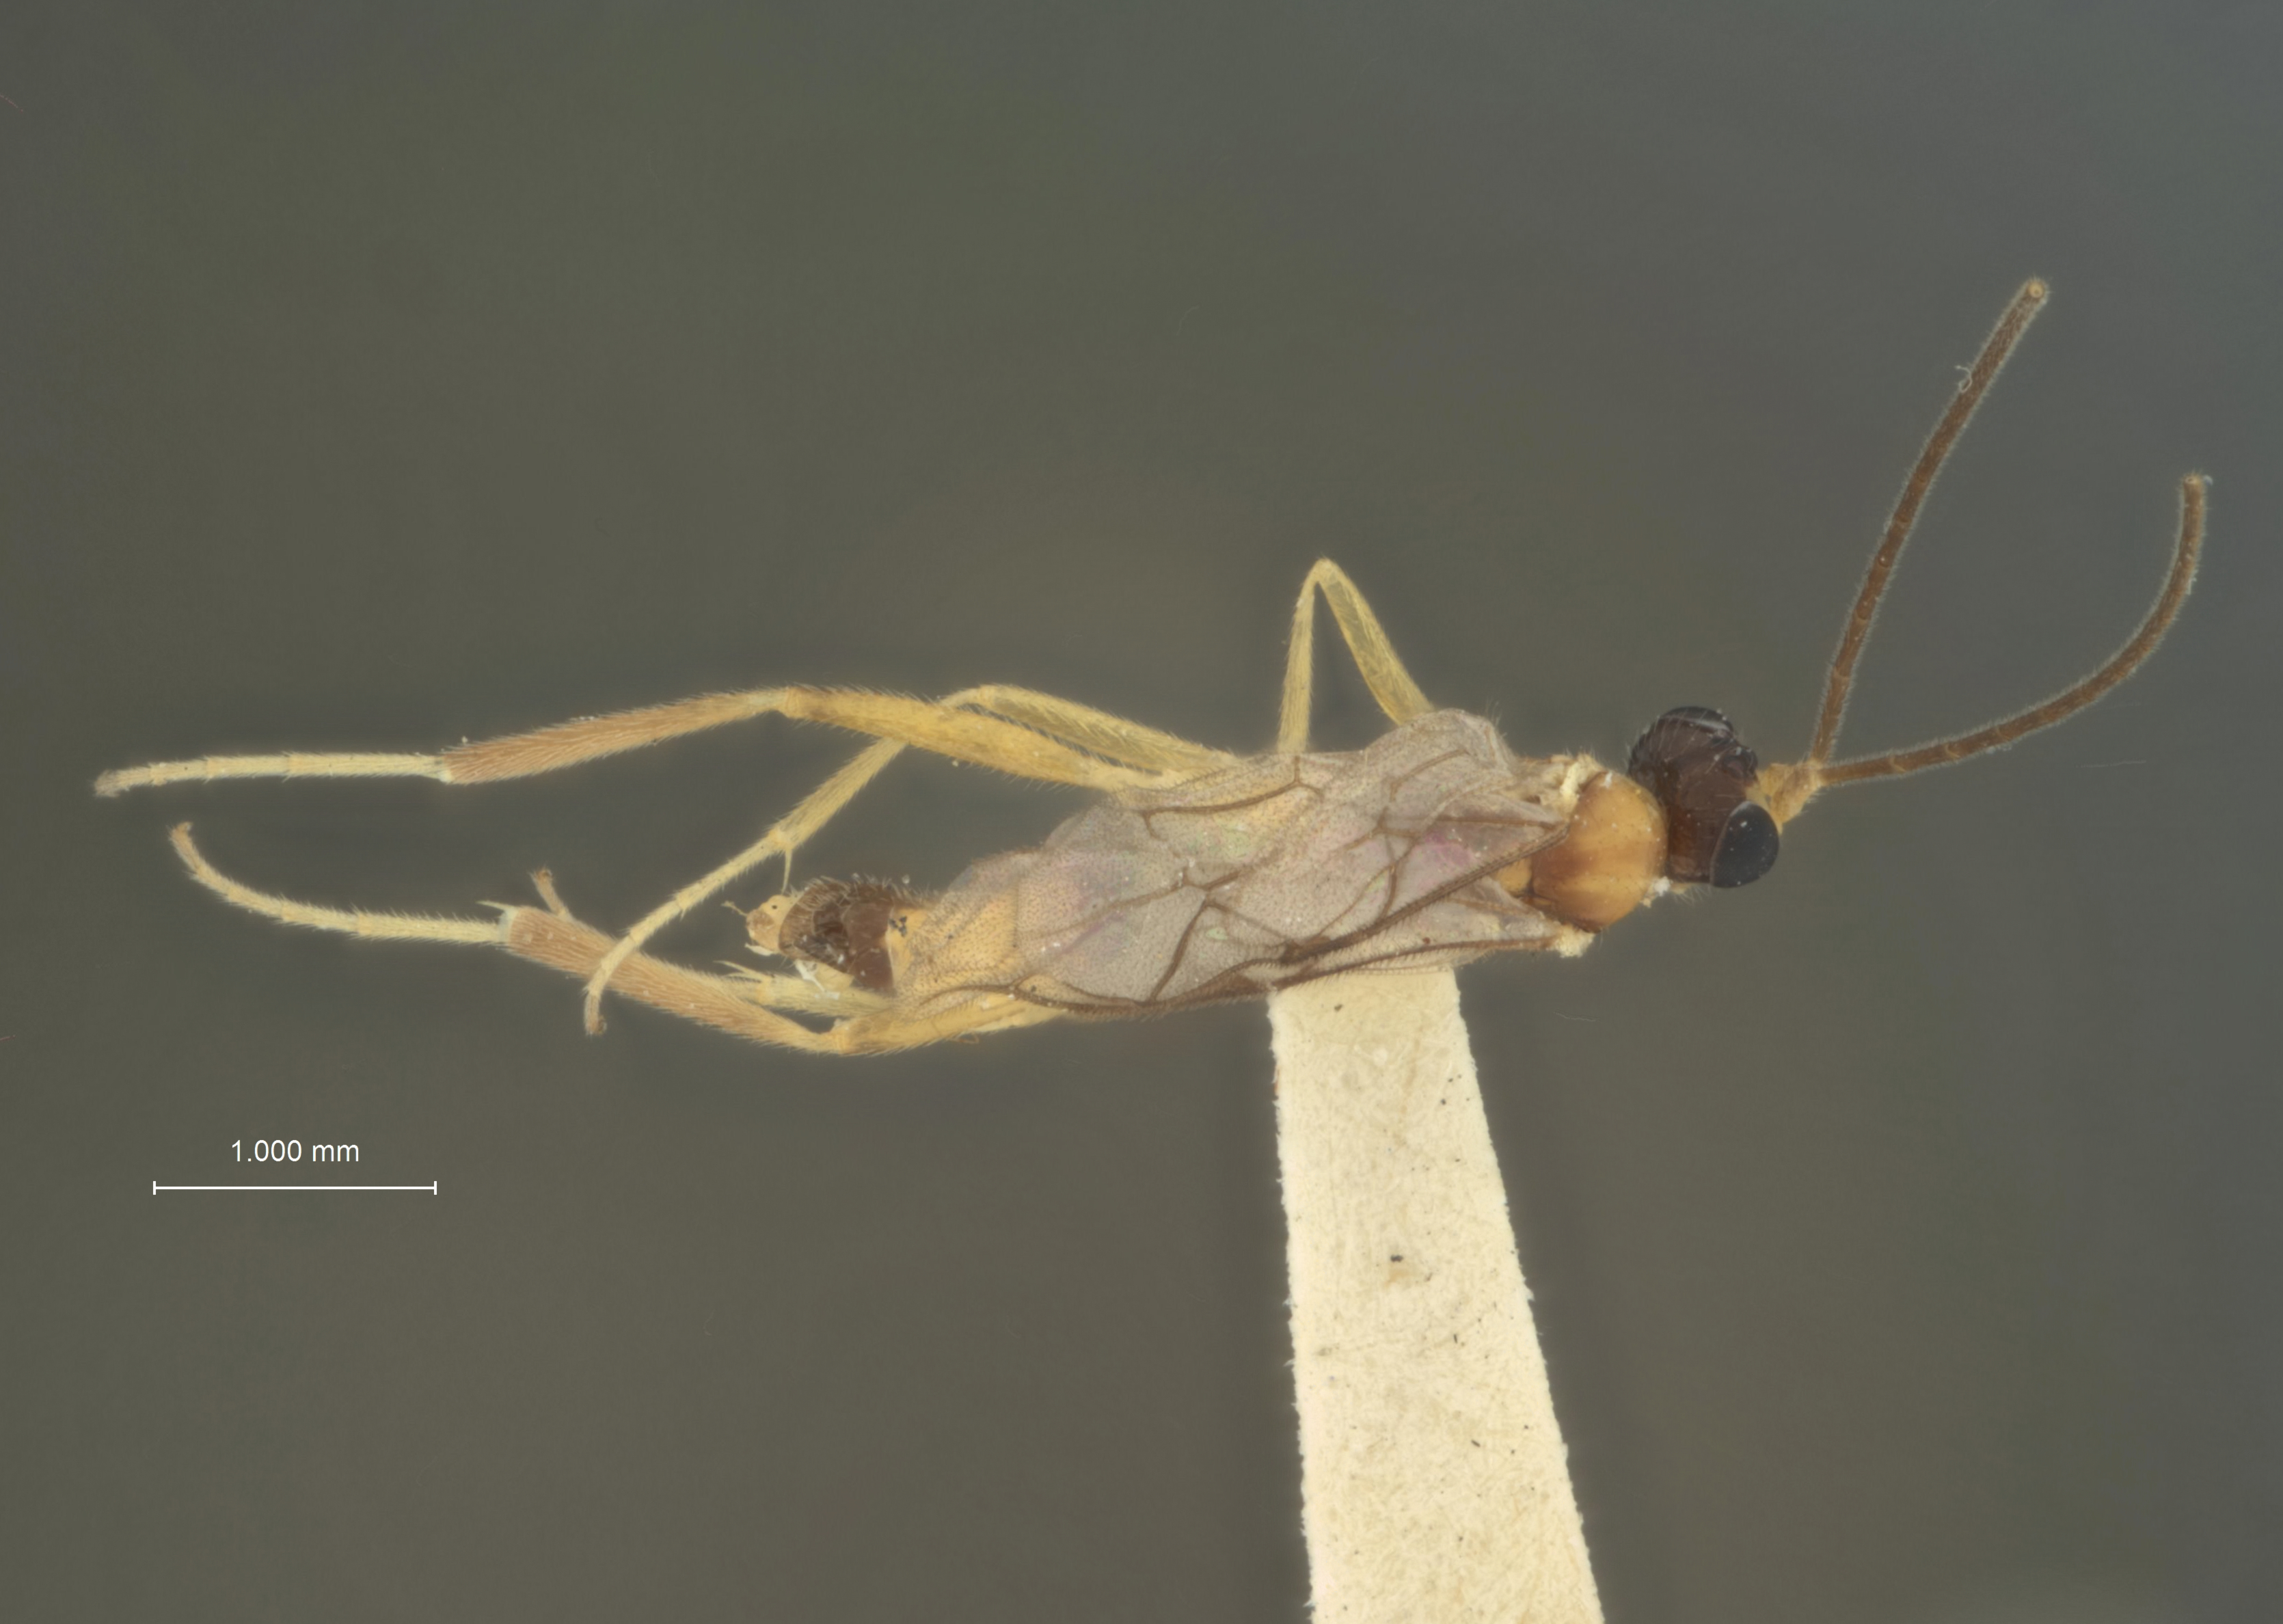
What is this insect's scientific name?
Spanotecnus caseyi
